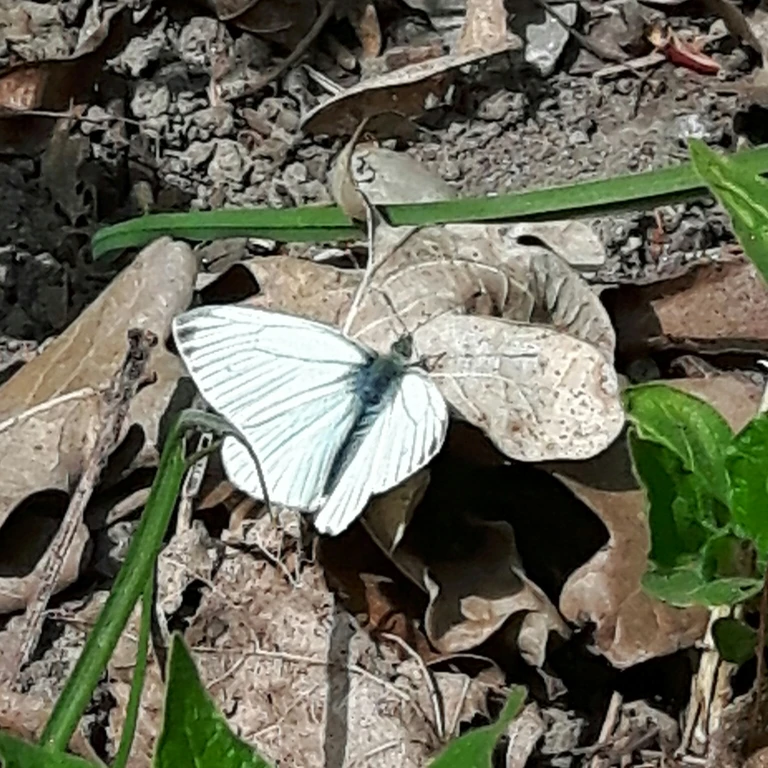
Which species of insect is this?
Pieris napi
